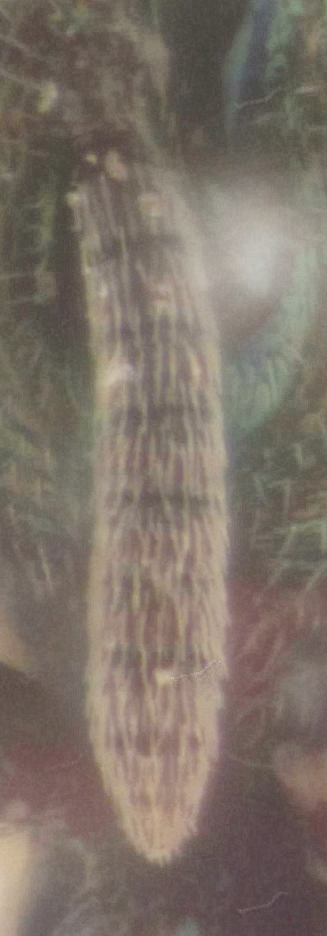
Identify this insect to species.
Ormyrus peninsularis
